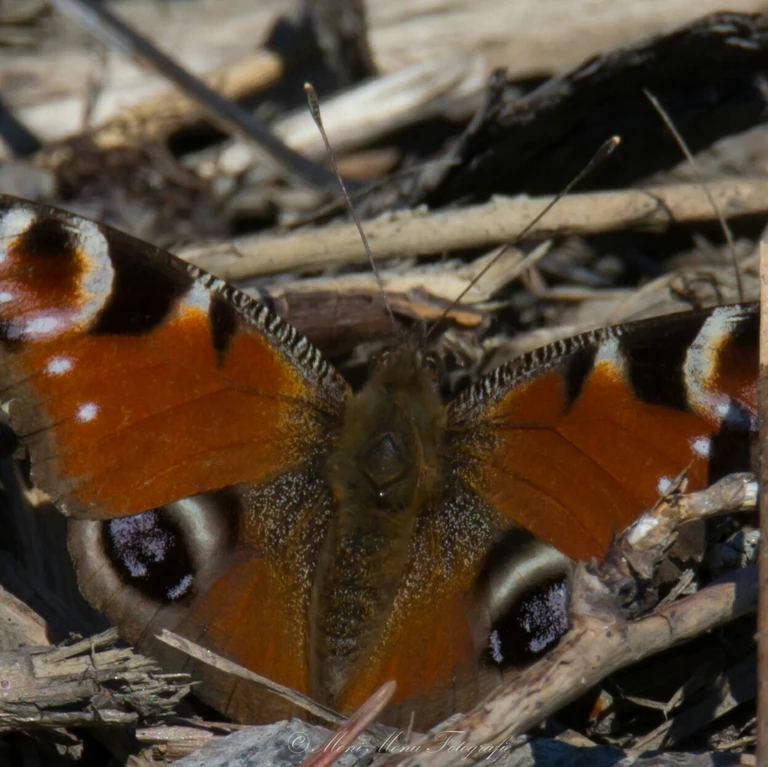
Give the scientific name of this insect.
Aglais io
